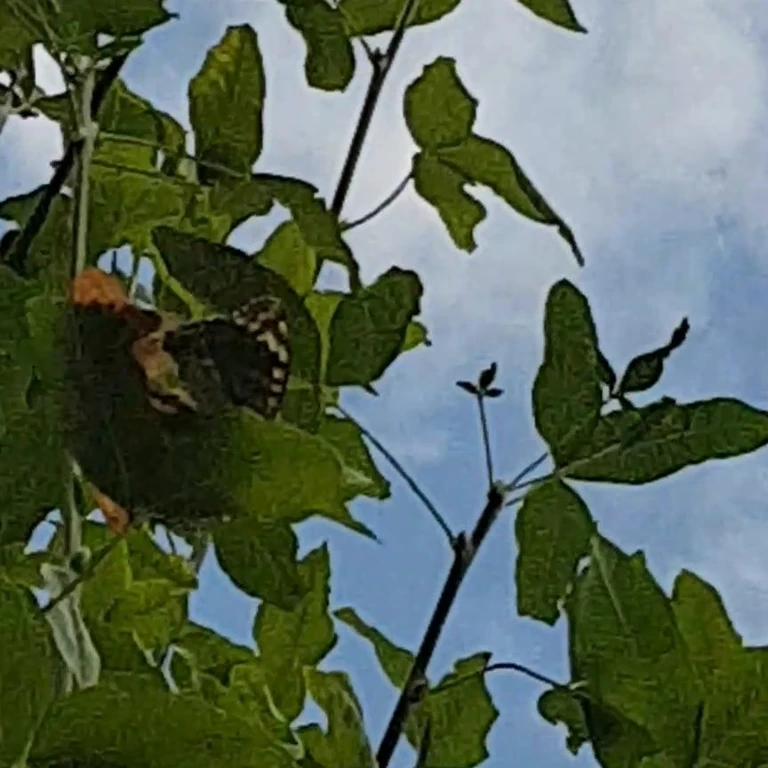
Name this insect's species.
Argynnis paphia
